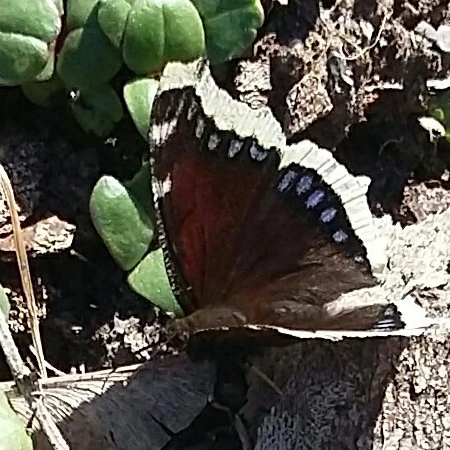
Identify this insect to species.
Nymphalis antiopa
